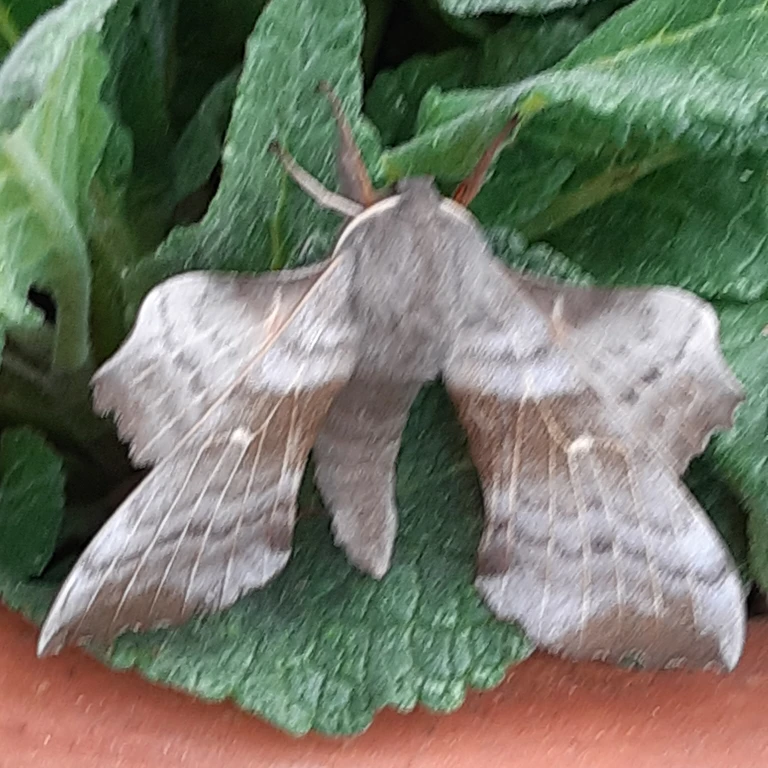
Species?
Laothoe populi
